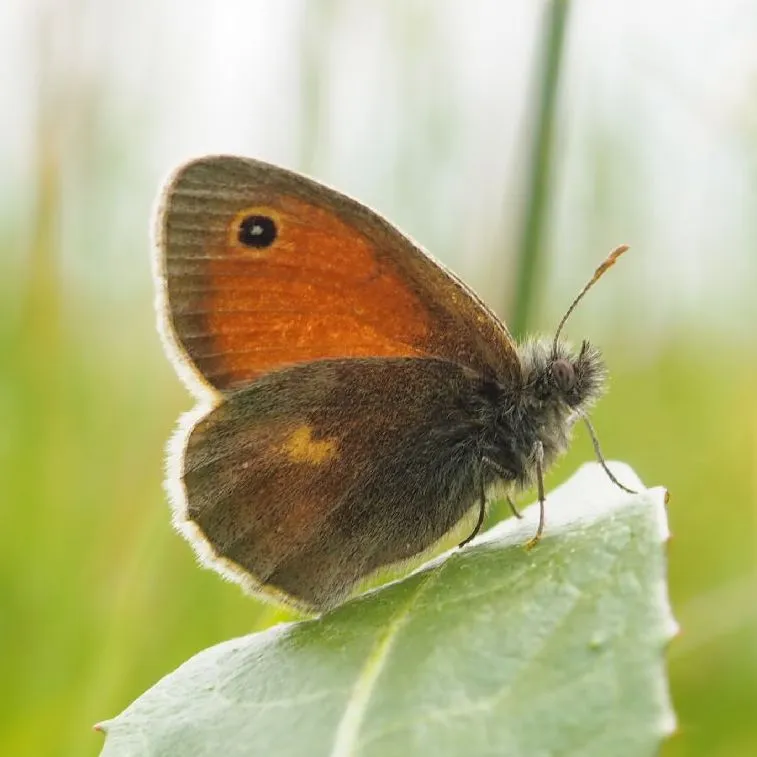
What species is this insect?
Coenonympha pamphilus
